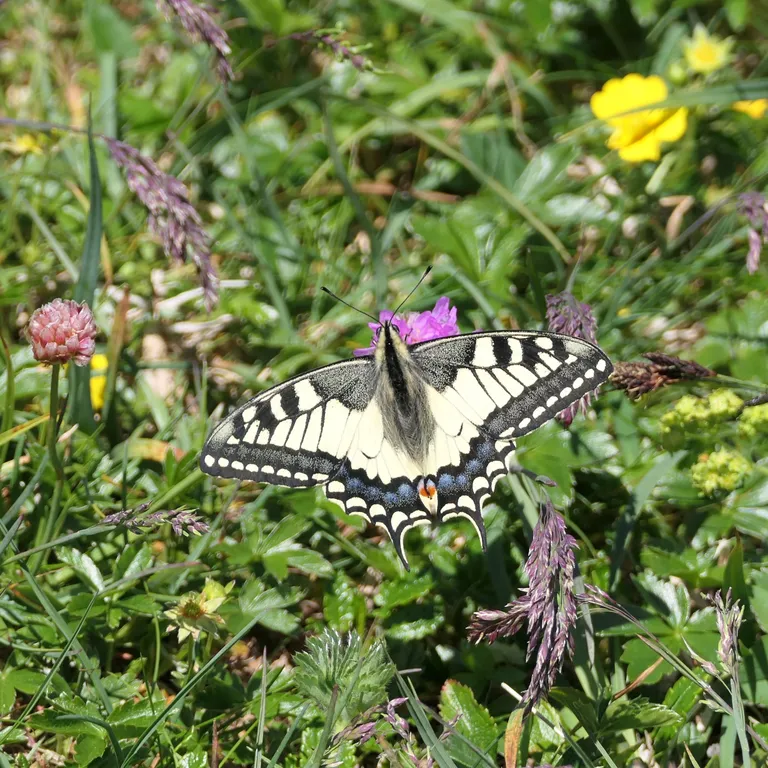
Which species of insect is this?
Papilio machaon
